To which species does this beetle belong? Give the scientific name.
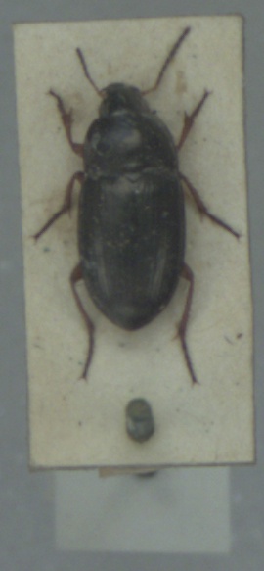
Amara familiaris
